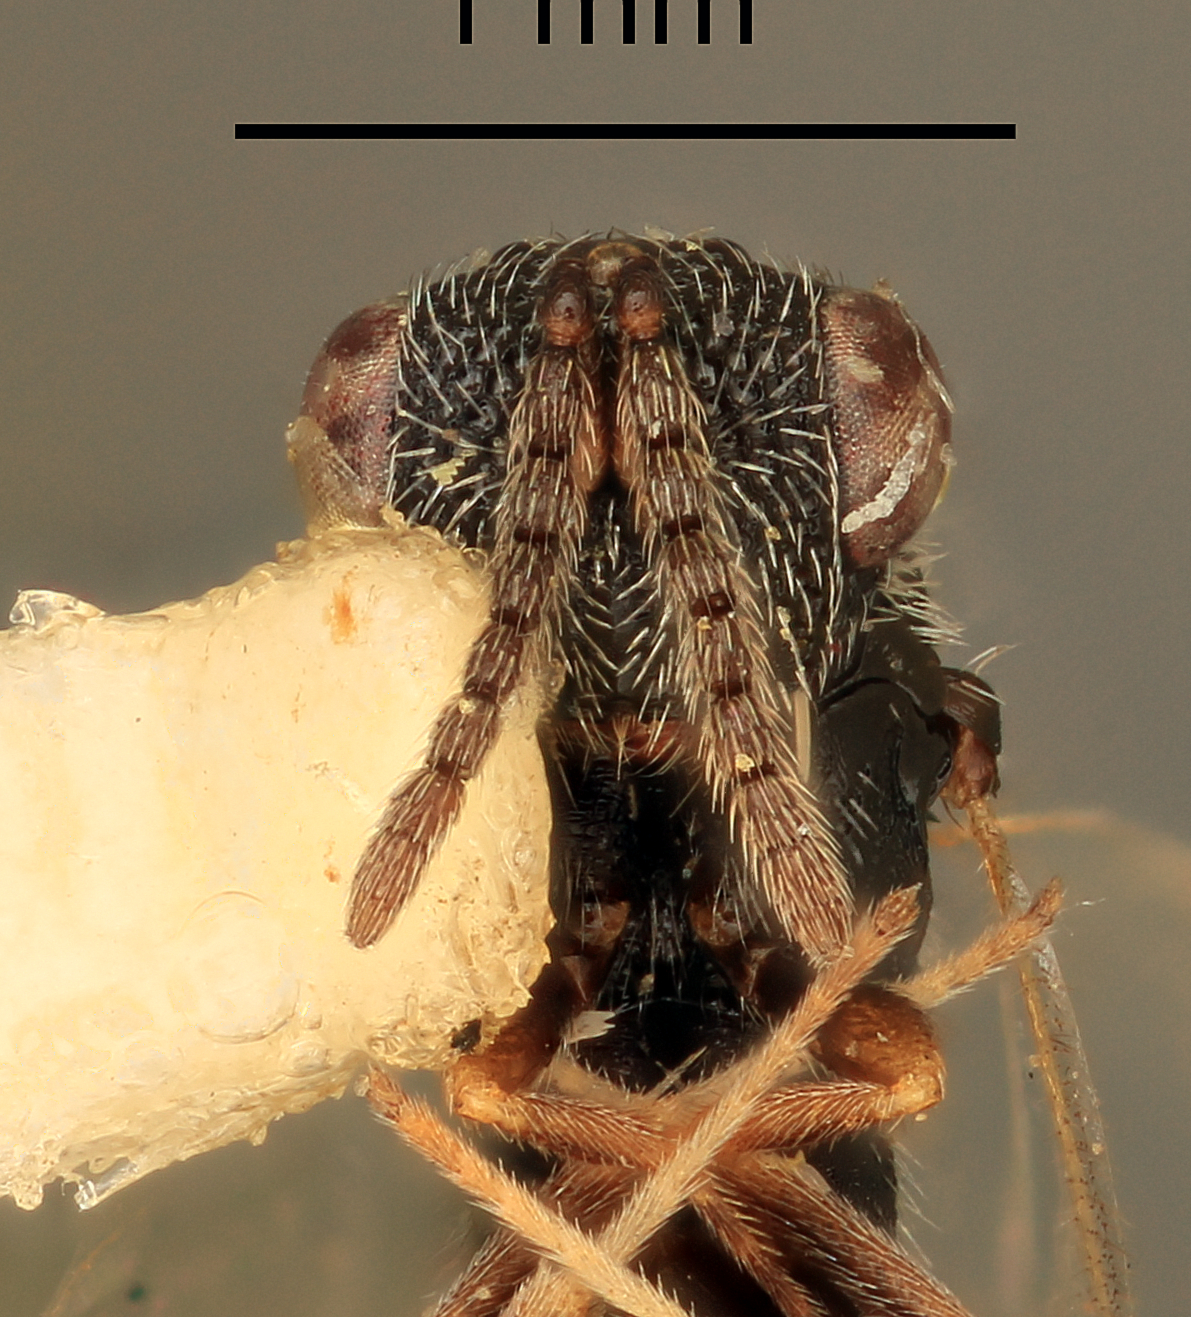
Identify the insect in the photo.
Eurytoma calcarea
